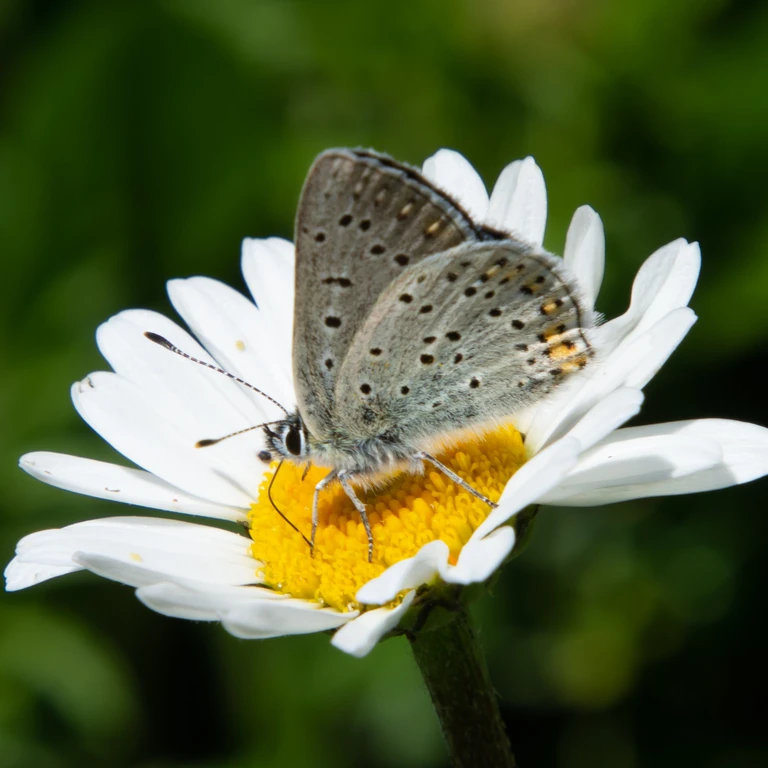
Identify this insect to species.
Lycaena tityrus (also Loweia tityrus)
